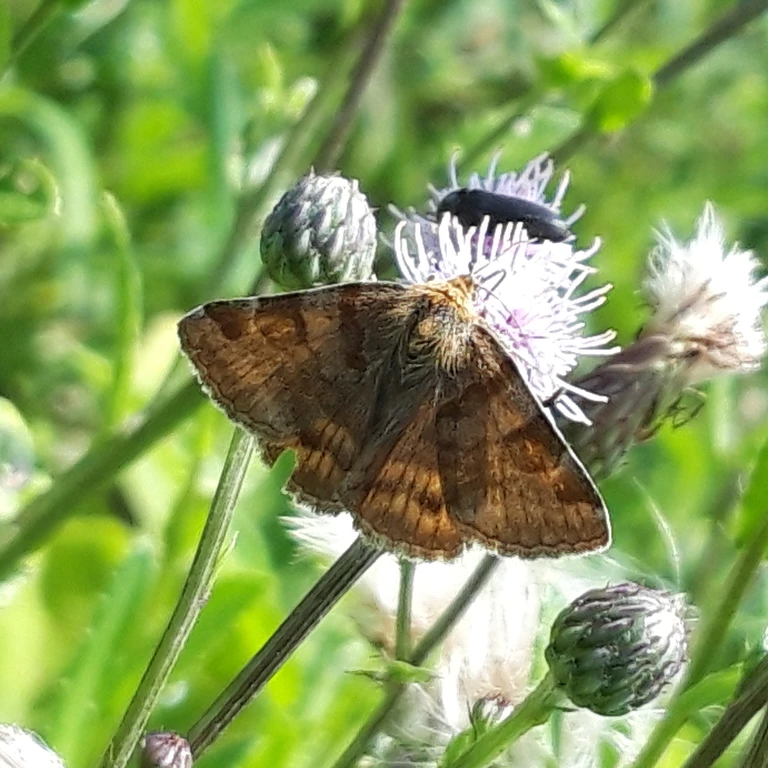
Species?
Euclidia glyphica
